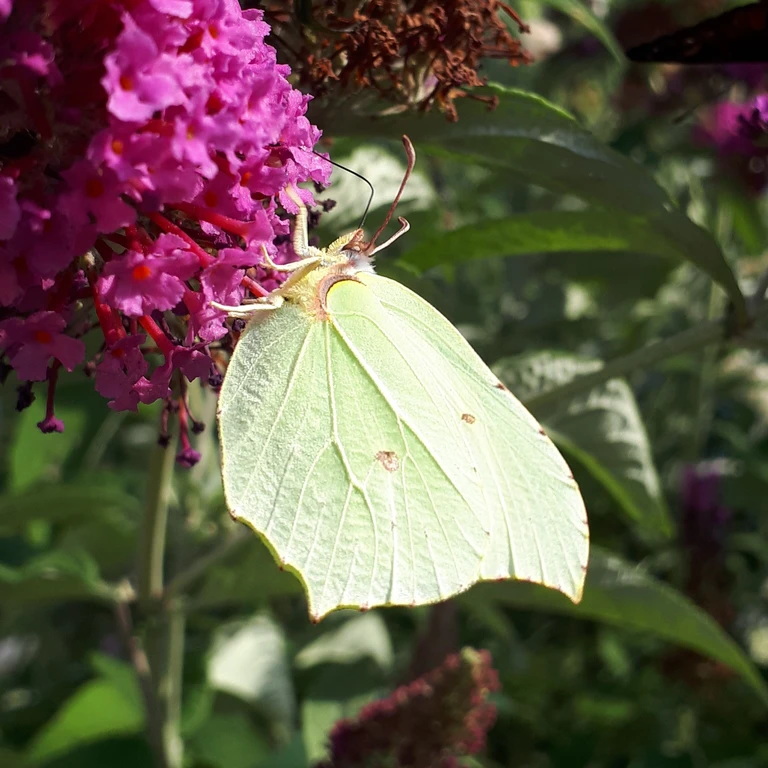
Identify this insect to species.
Gonepteryx rhamni
